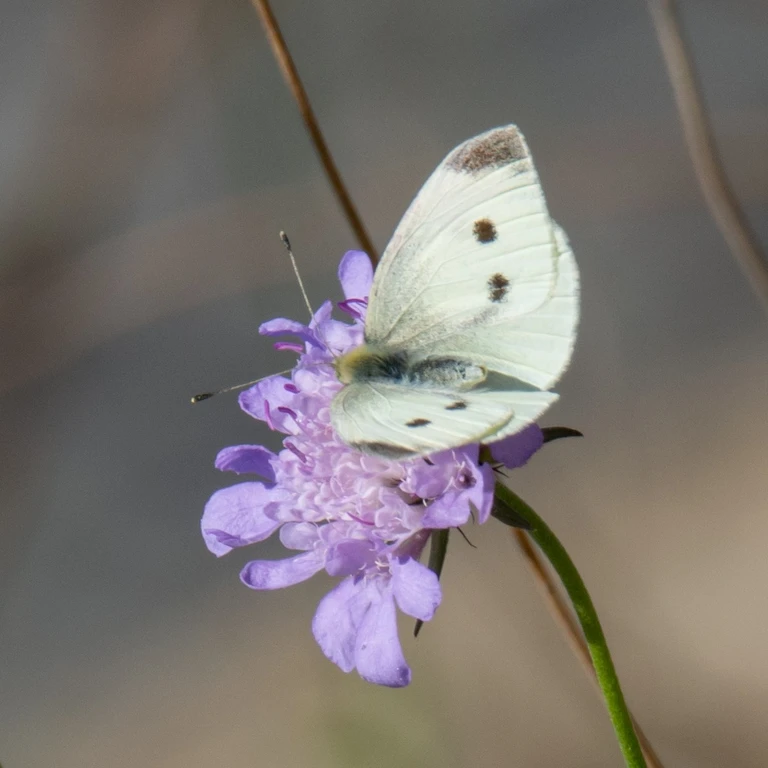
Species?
Pieris rapae
